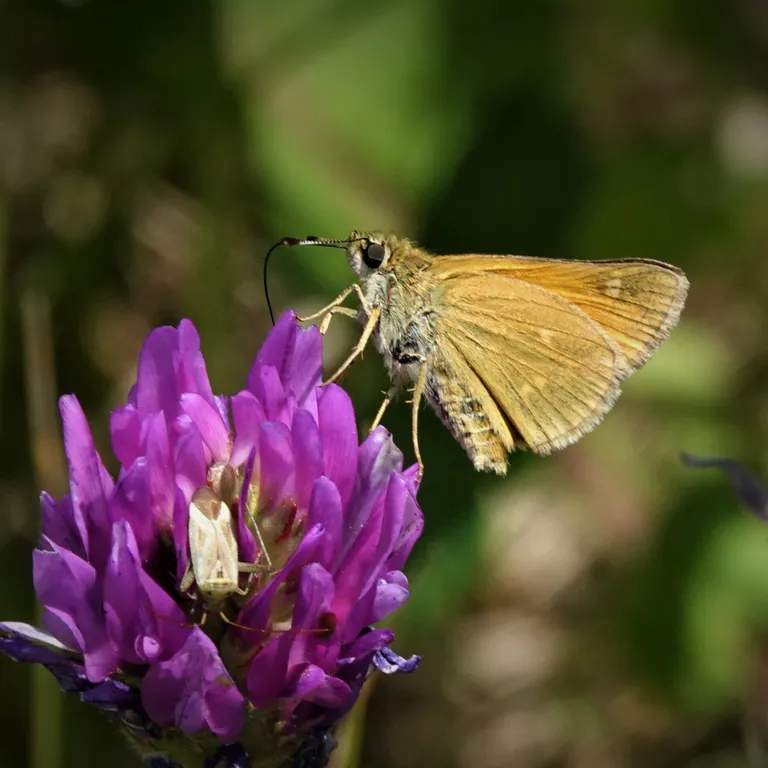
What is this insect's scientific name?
Ochlodes sylvanus (also Ochlodes venata)
